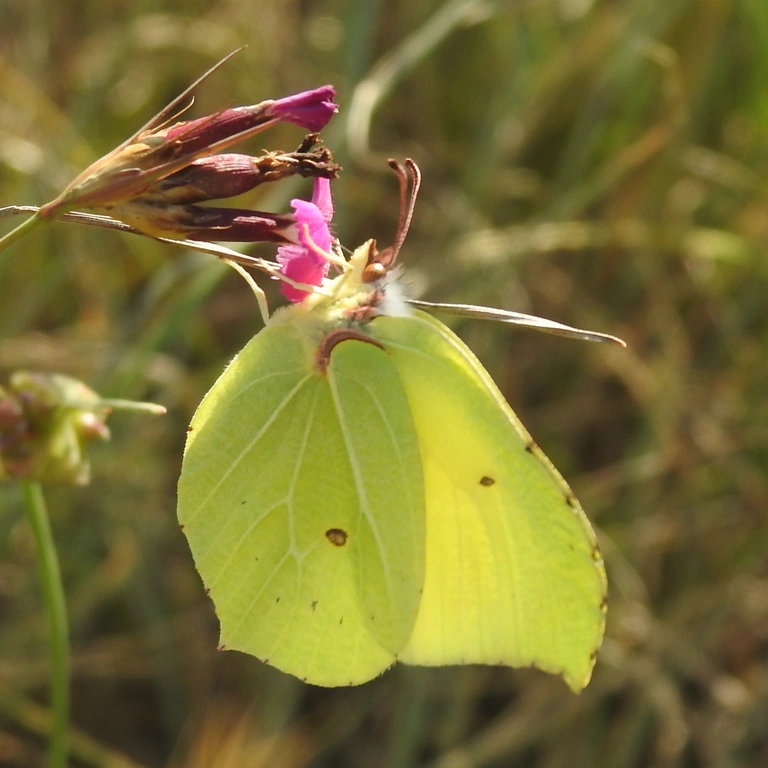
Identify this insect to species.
Gonepteryx rhamni
